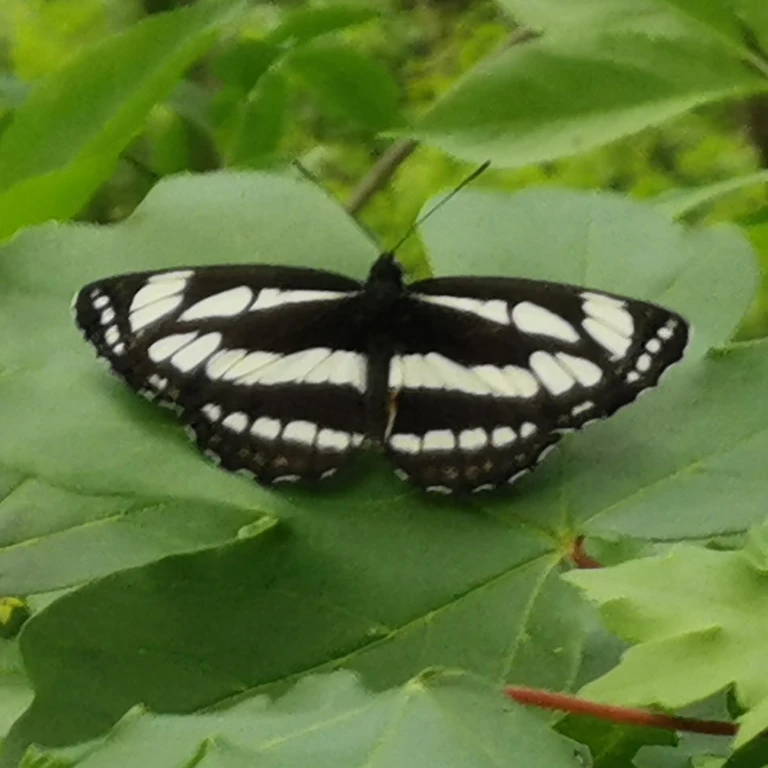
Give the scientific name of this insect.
Neptis sappho
